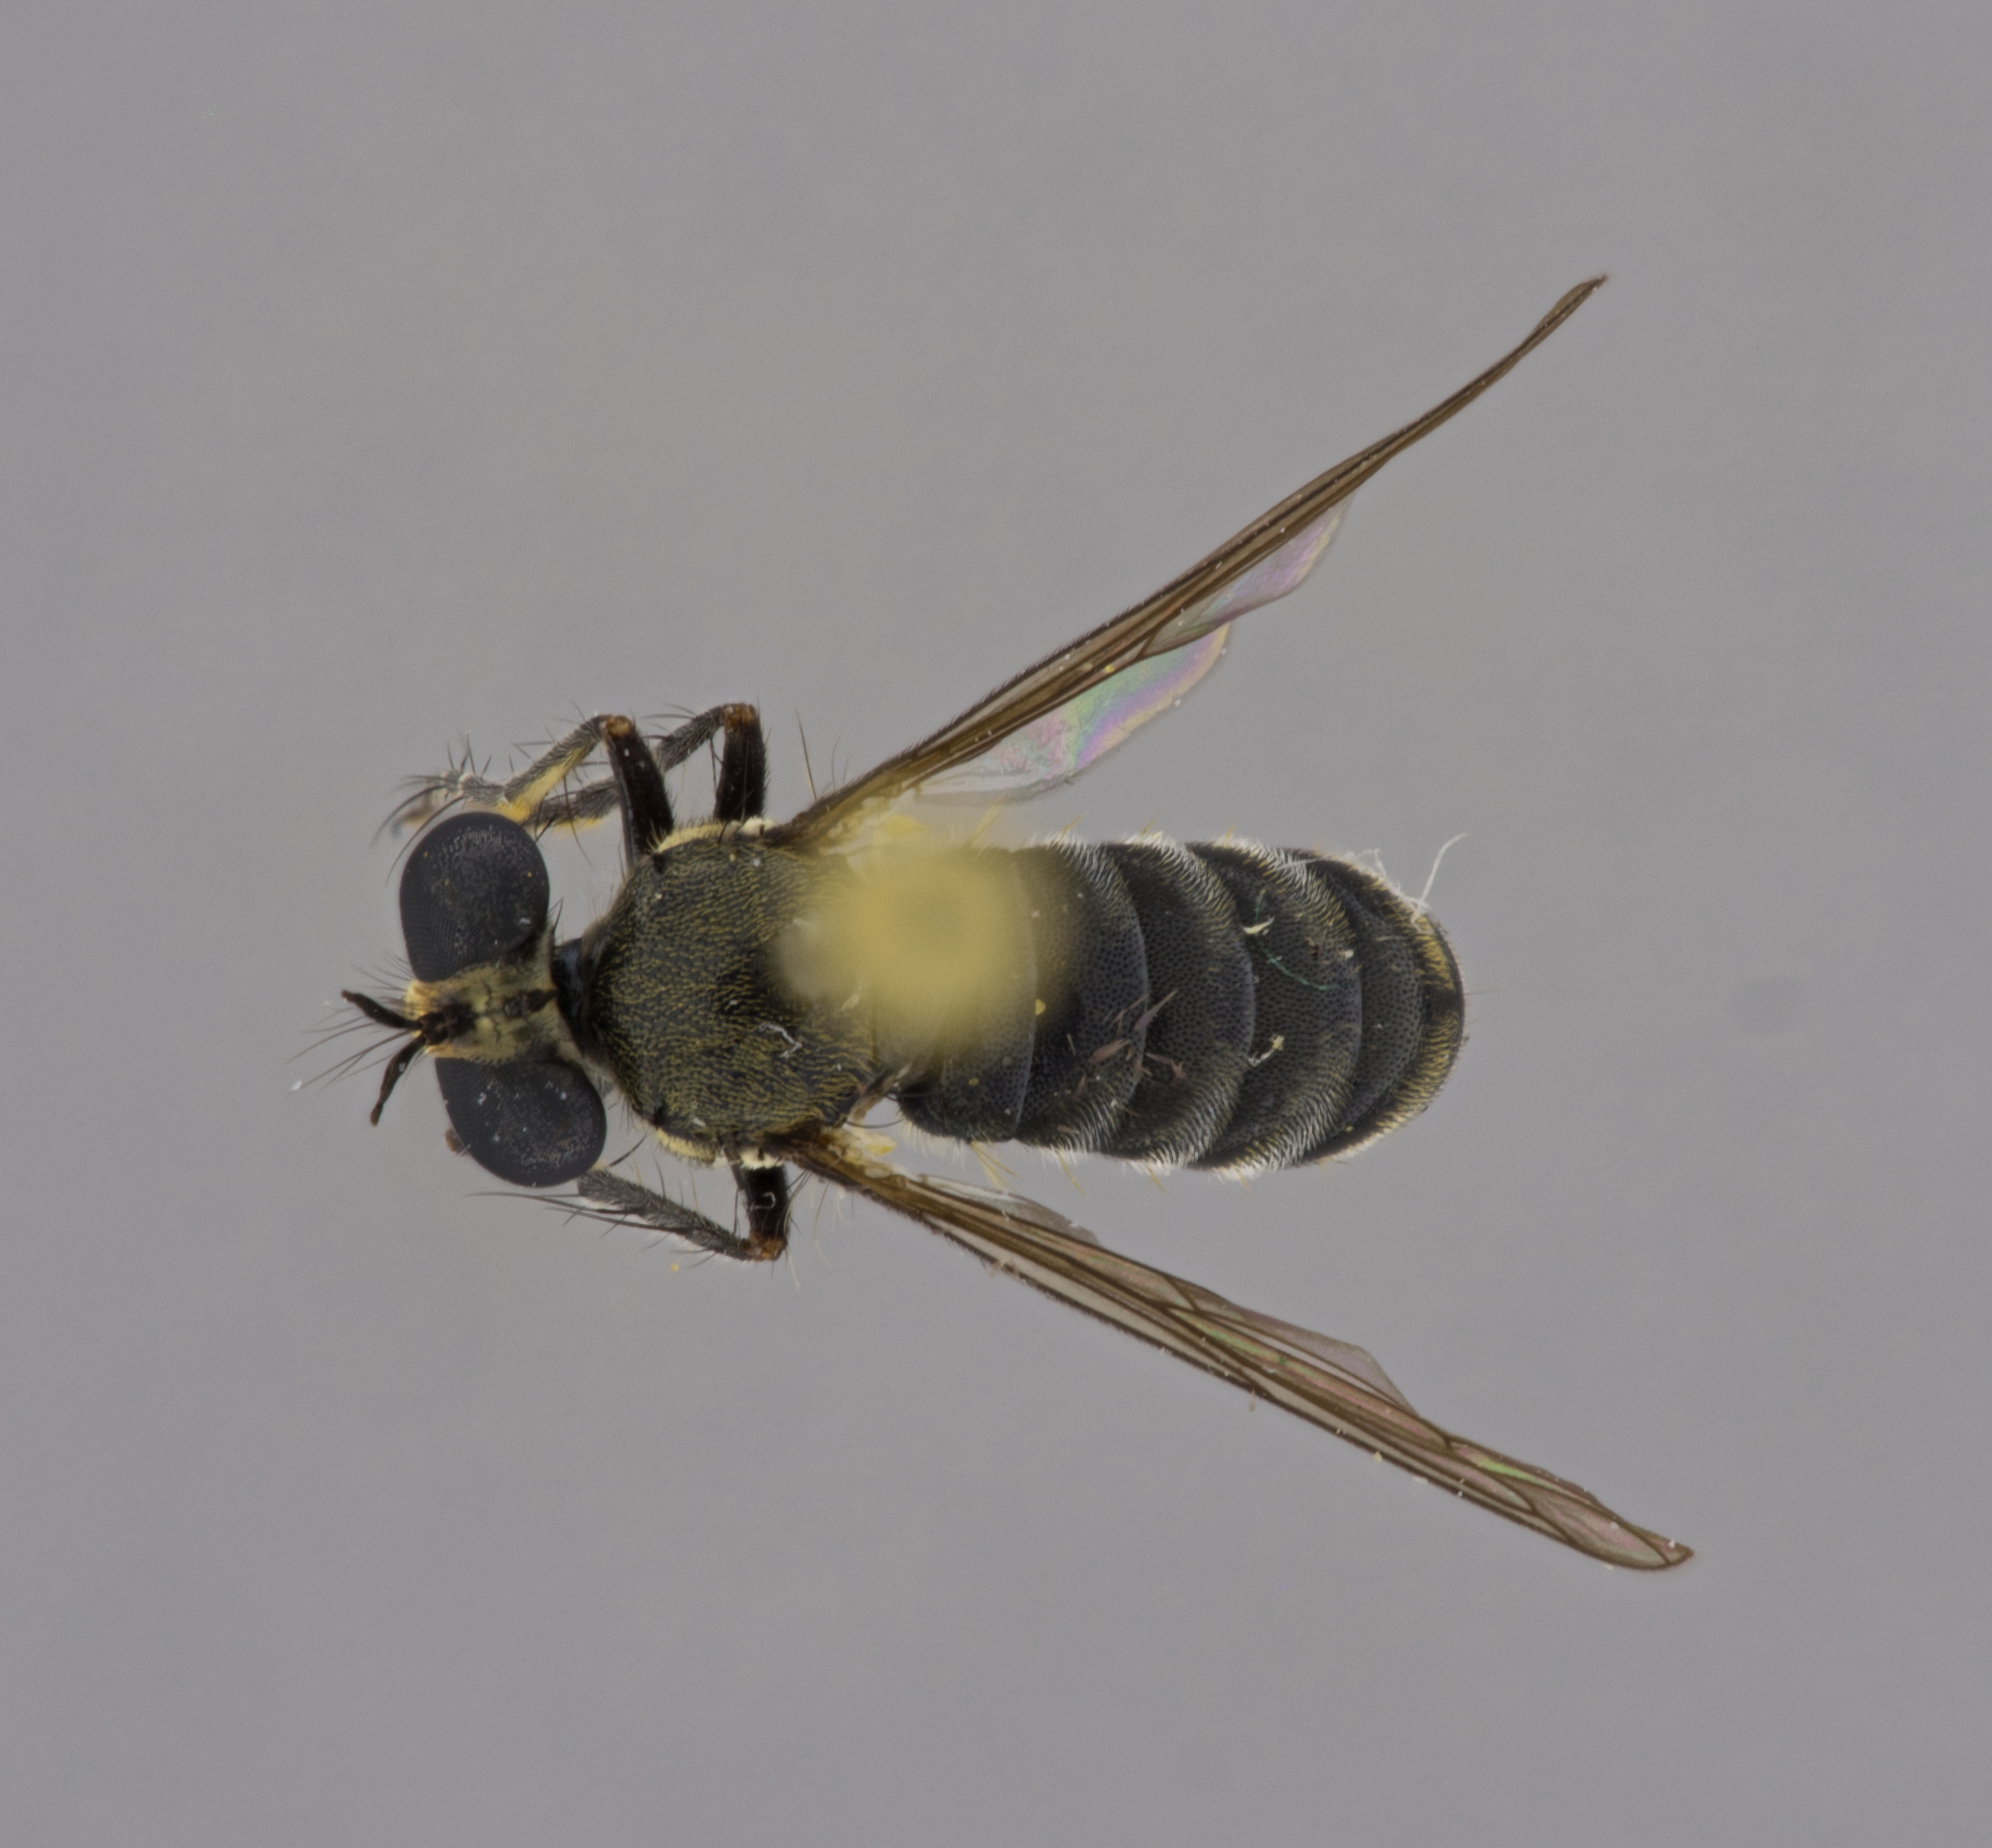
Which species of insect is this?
Atoniomyia ancylocera
